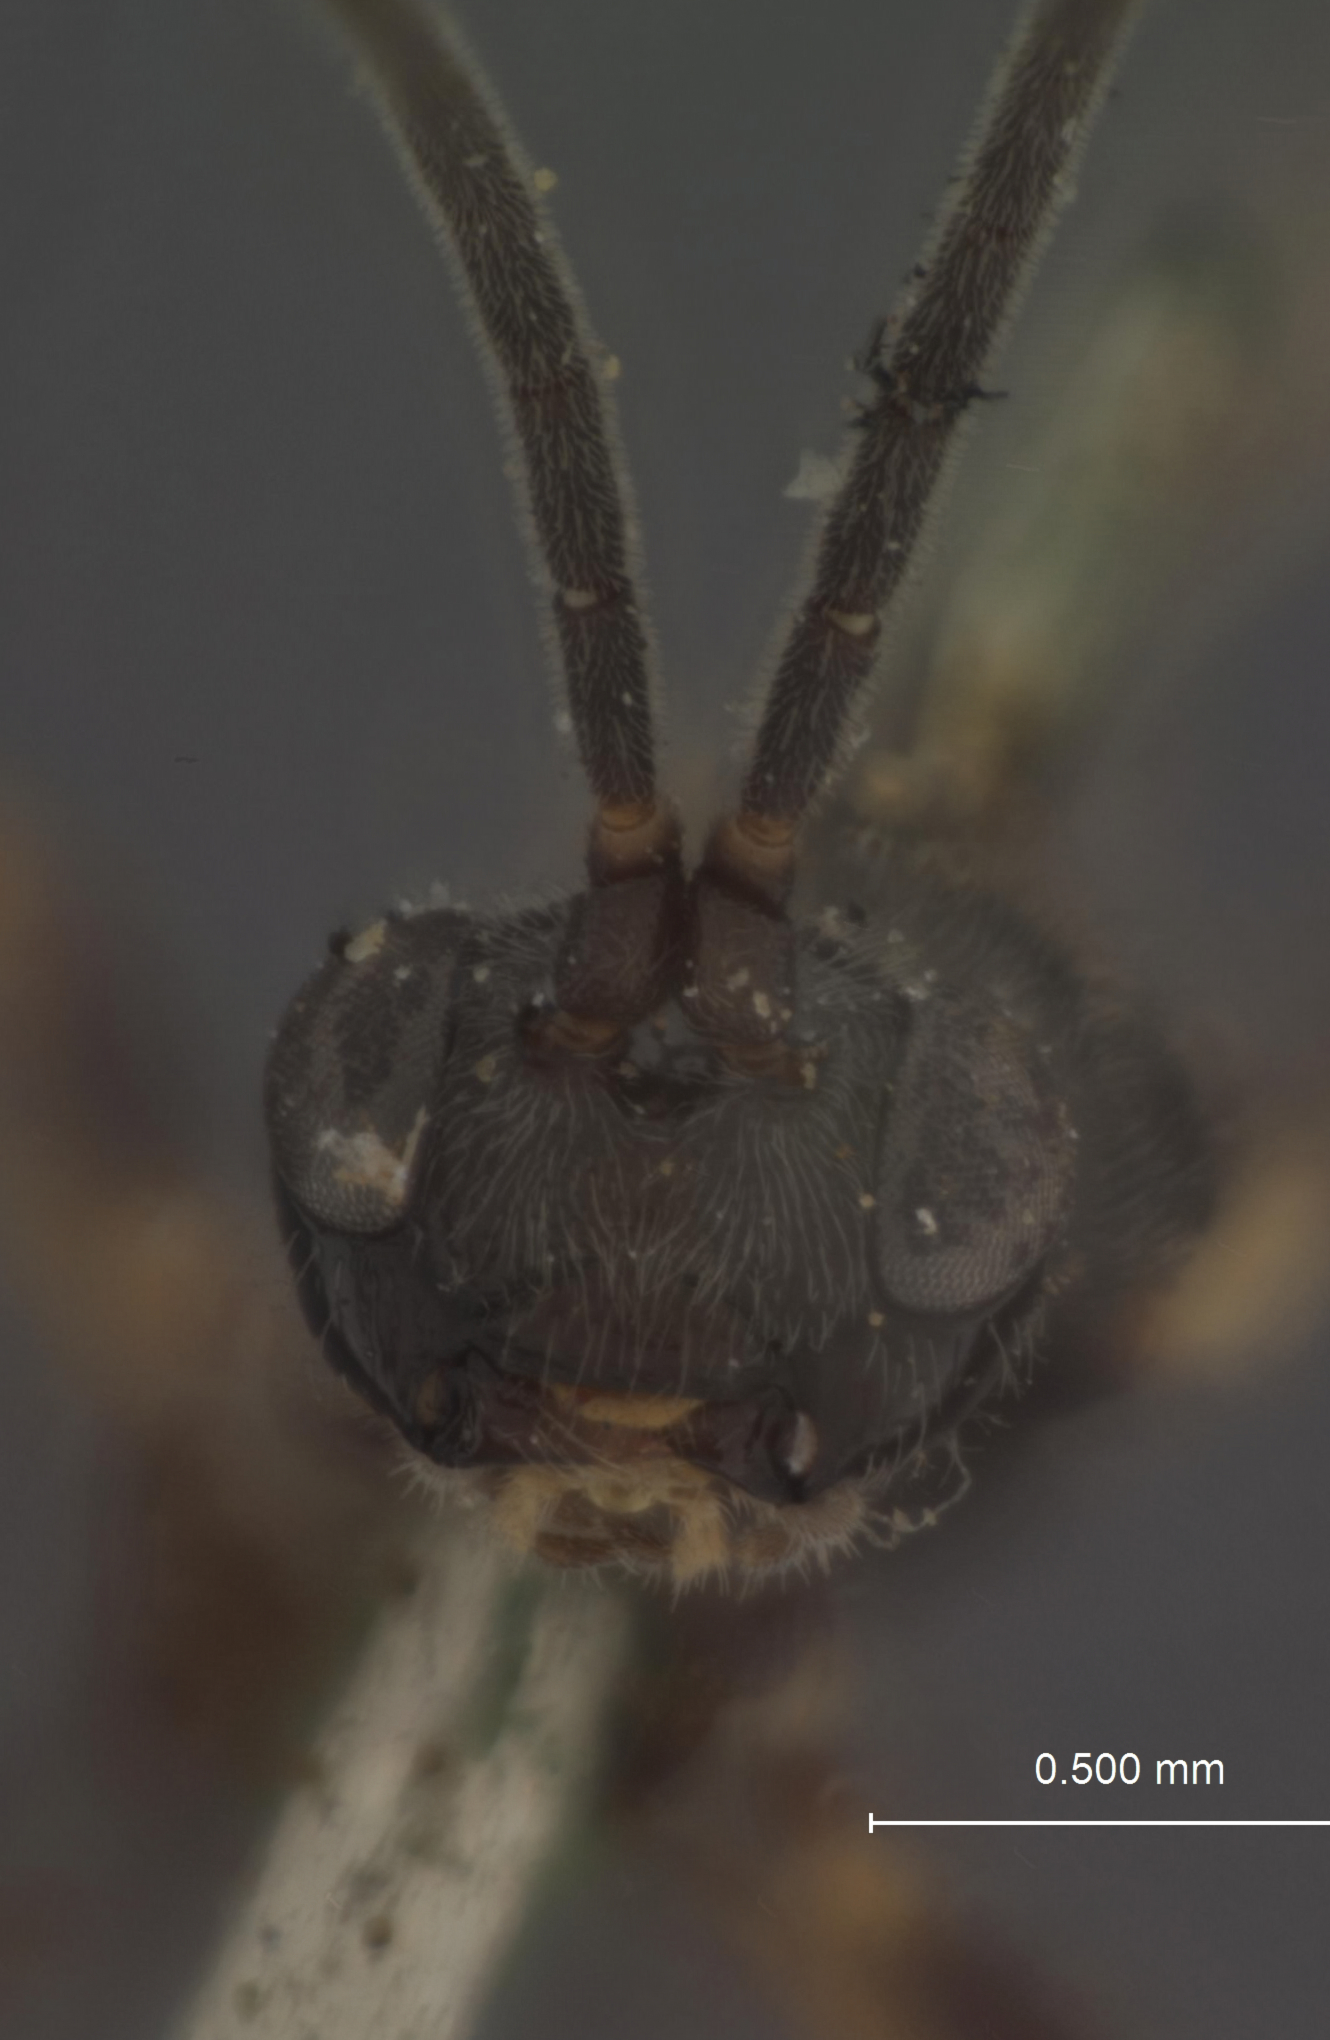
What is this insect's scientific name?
Philonygmus alaskensis
